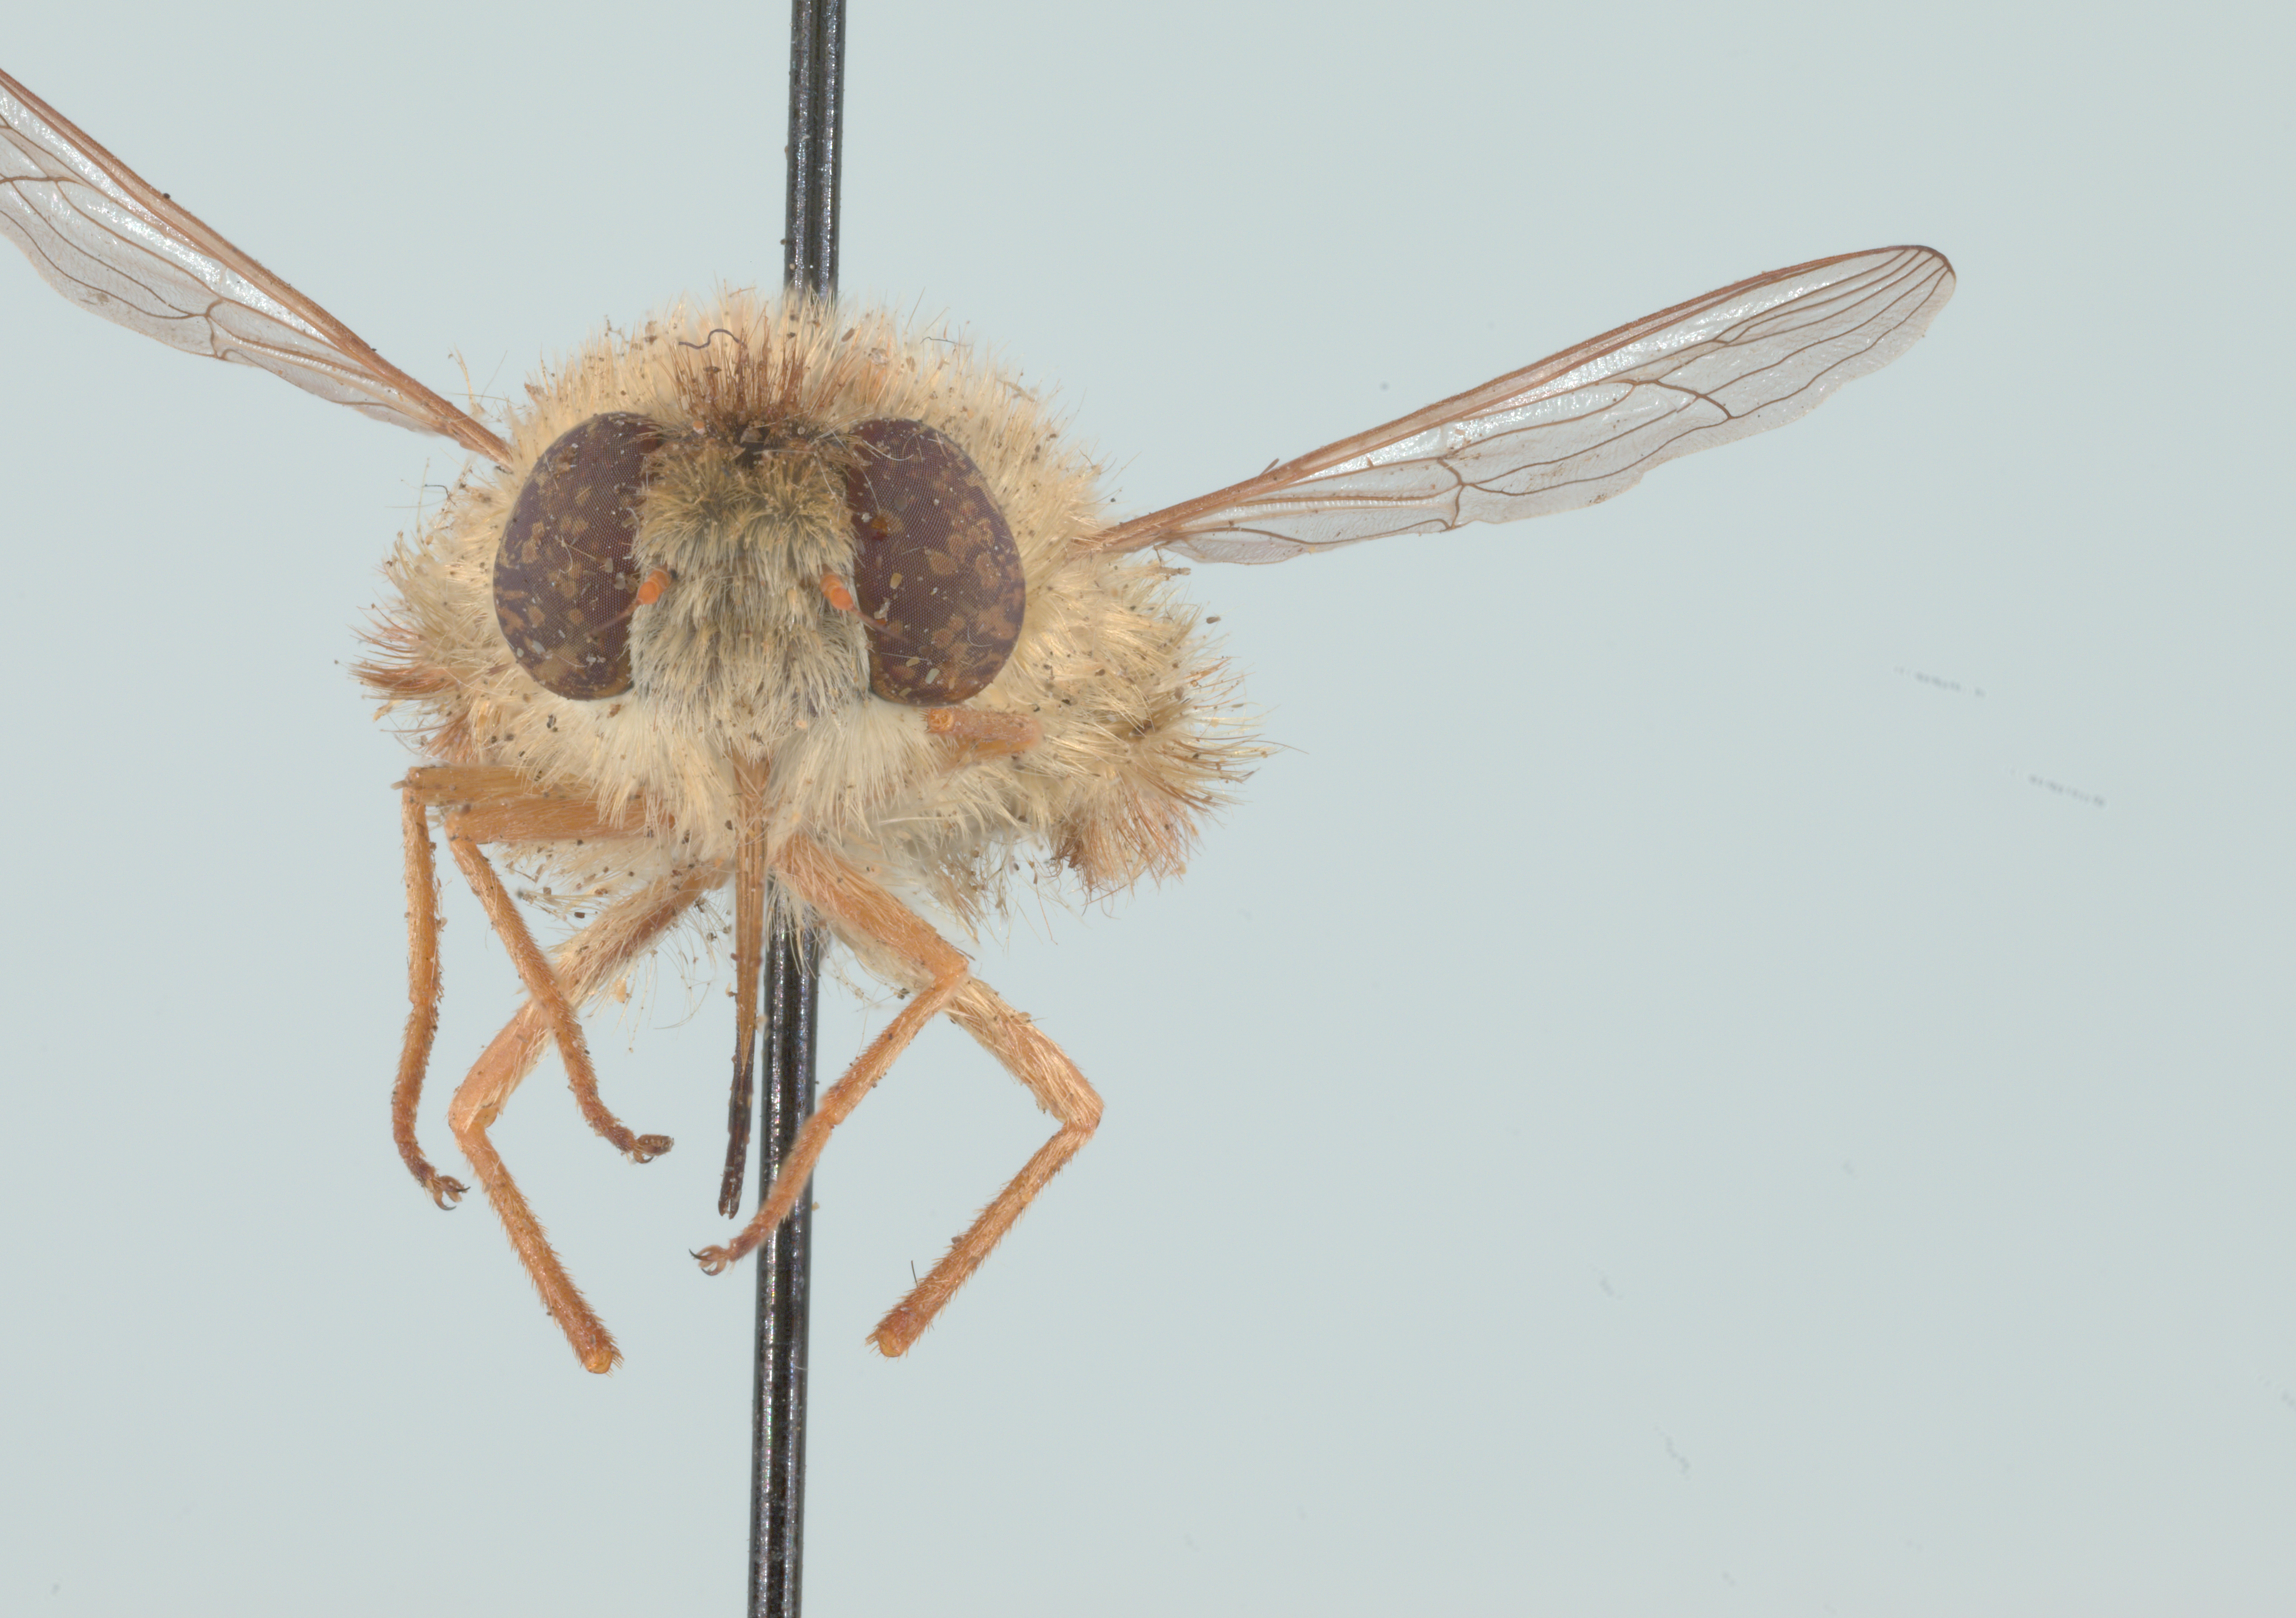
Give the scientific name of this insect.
Neorhynchocephalus mendozanus
